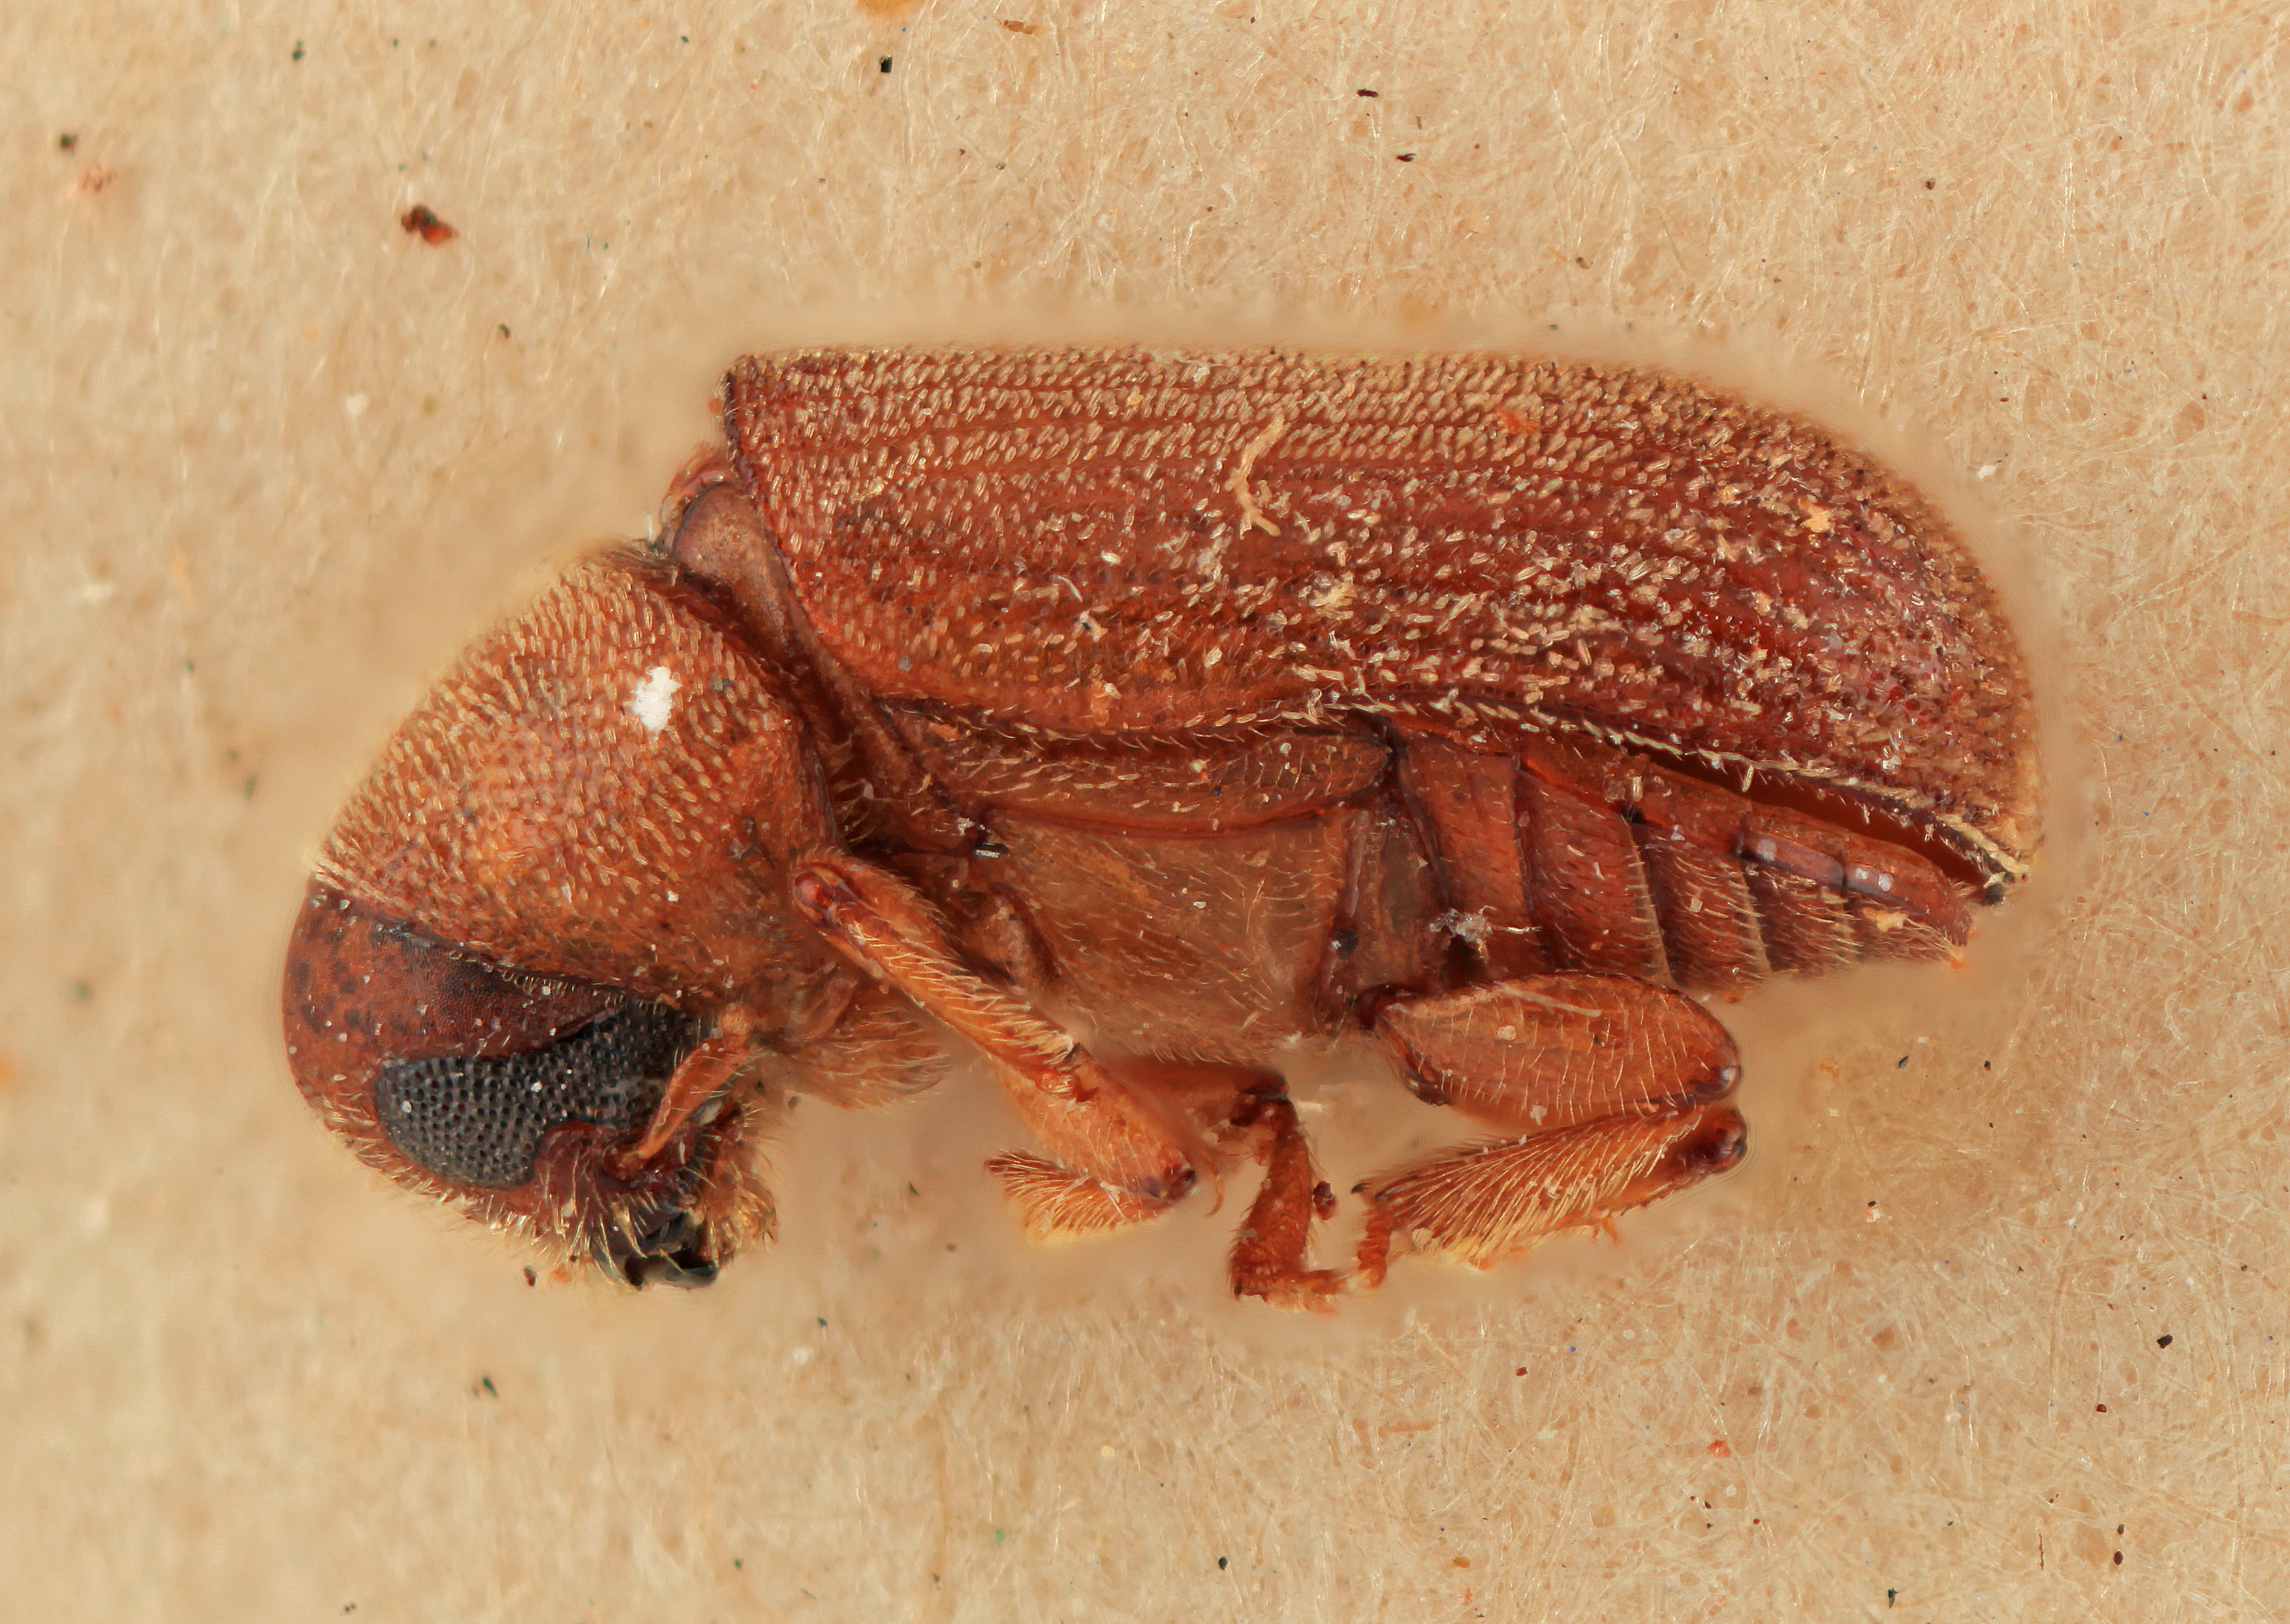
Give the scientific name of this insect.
Polygraphus querci
